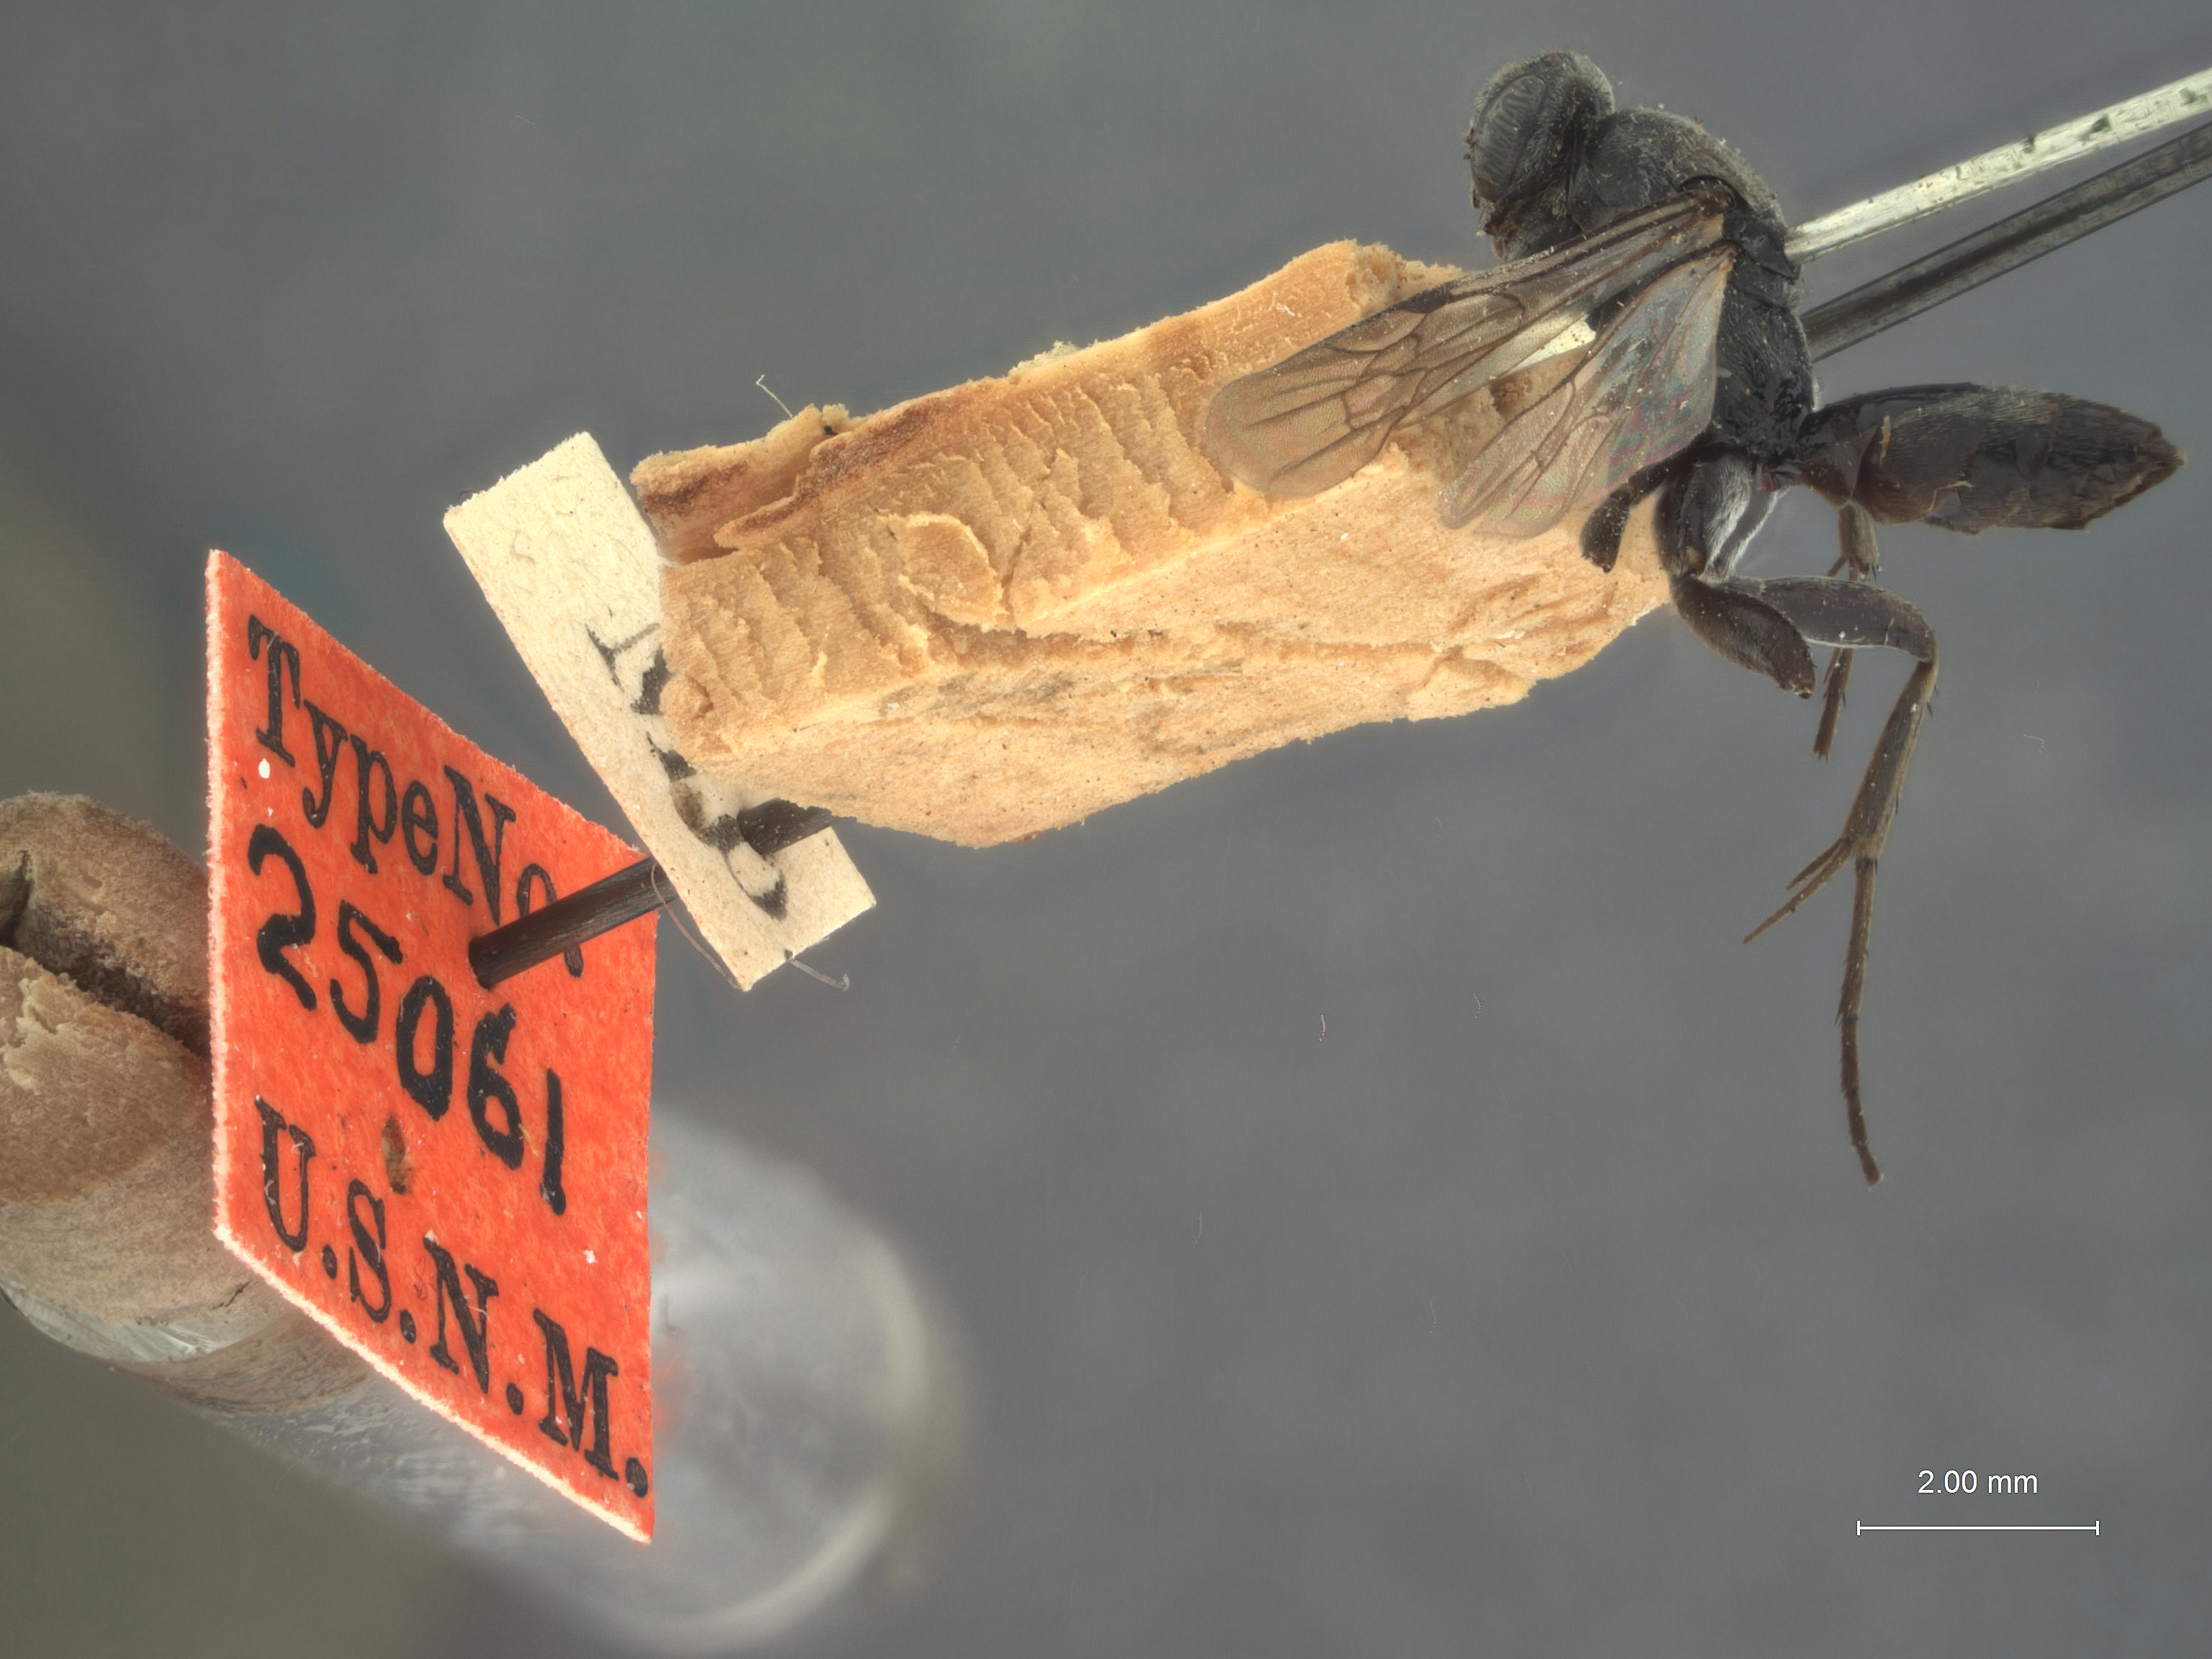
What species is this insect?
Actenopoda rileyi
